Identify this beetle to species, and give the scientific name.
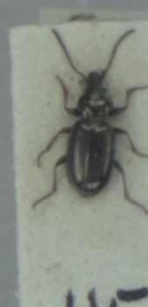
Bembidion properans
